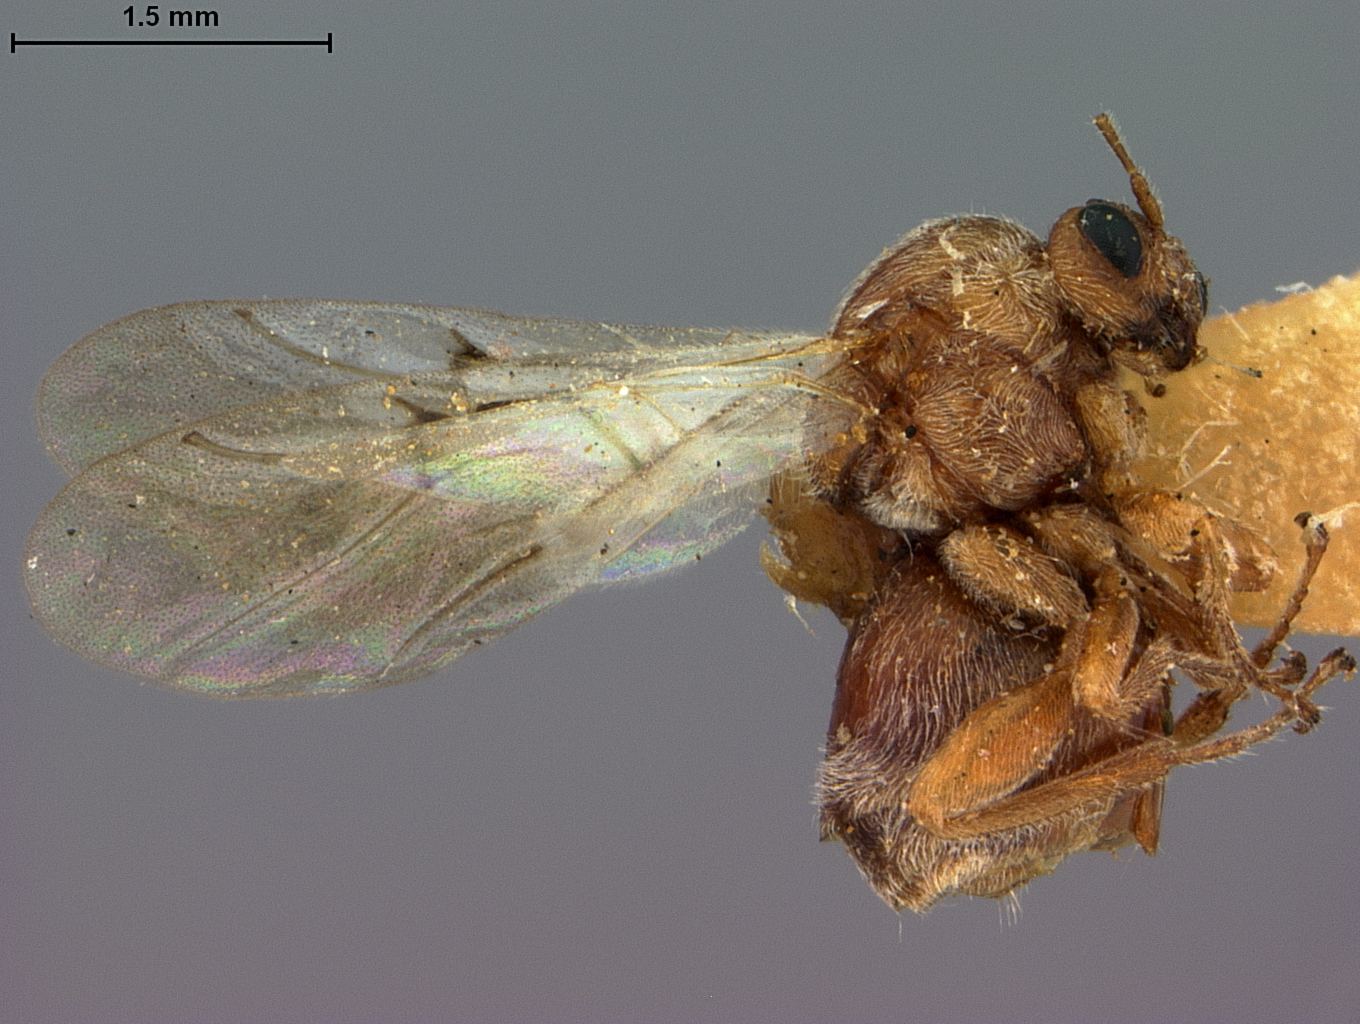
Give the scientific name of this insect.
Disholcaspis conalis
